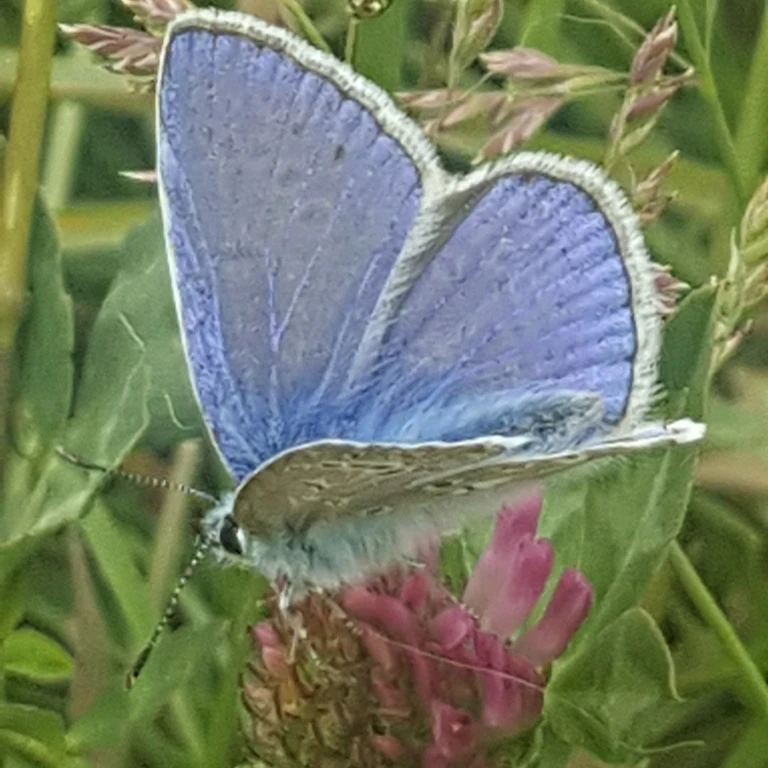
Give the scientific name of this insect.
Polyommatus icarus
